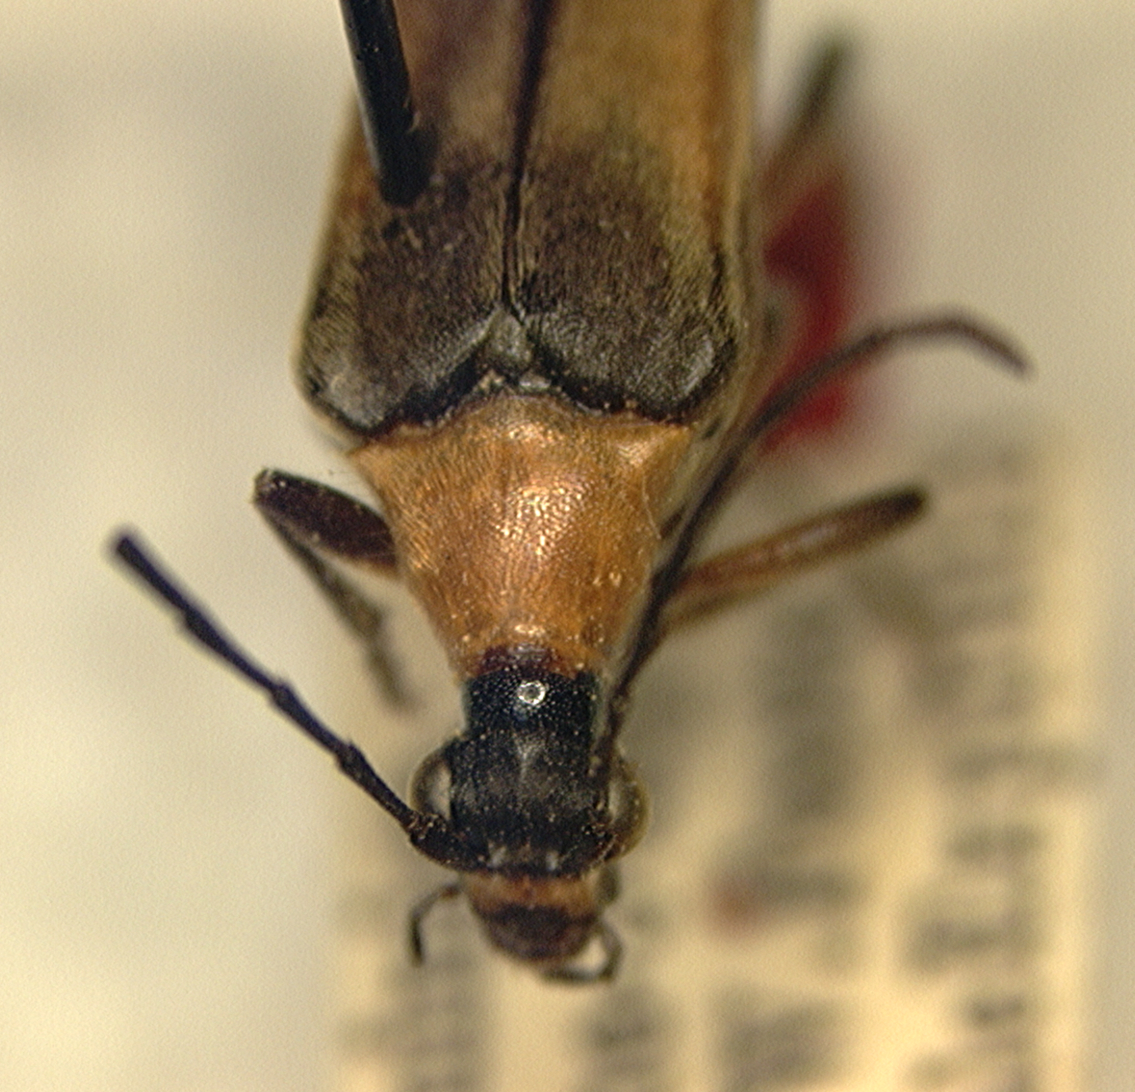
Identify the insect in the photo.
Ophistomis insularis (also Strangalia insularis)
